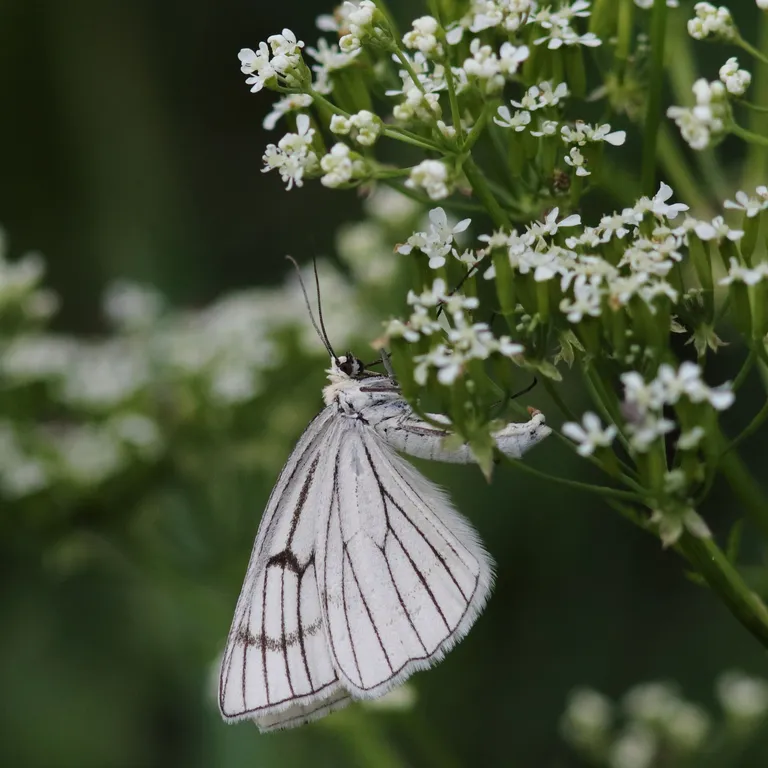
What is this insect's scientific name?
Siona lineata
